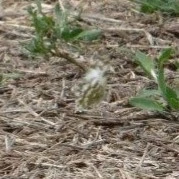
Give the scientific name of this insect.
Pontia edusa
